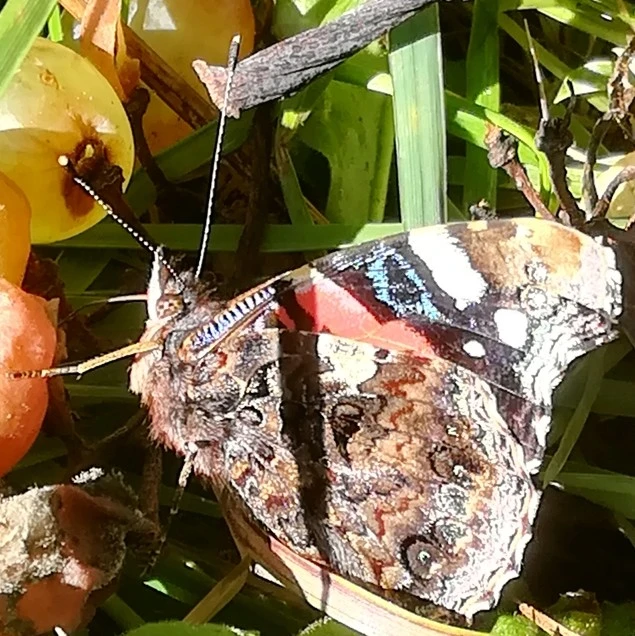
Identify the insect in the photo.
Vanessa atalanta
